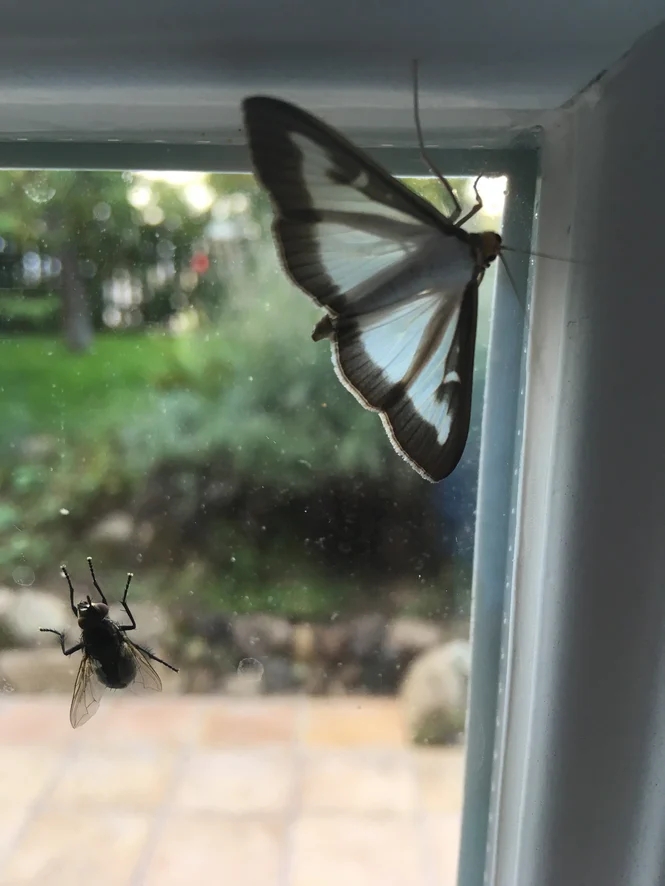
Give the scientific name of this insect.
Cydalima perspectalis
